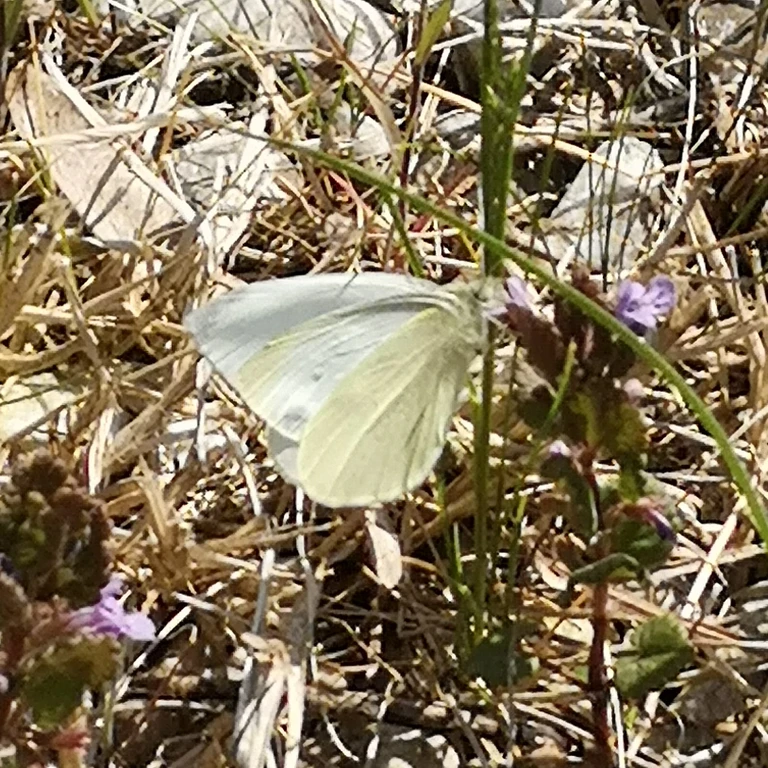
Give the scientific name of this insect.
Pieris rapae
